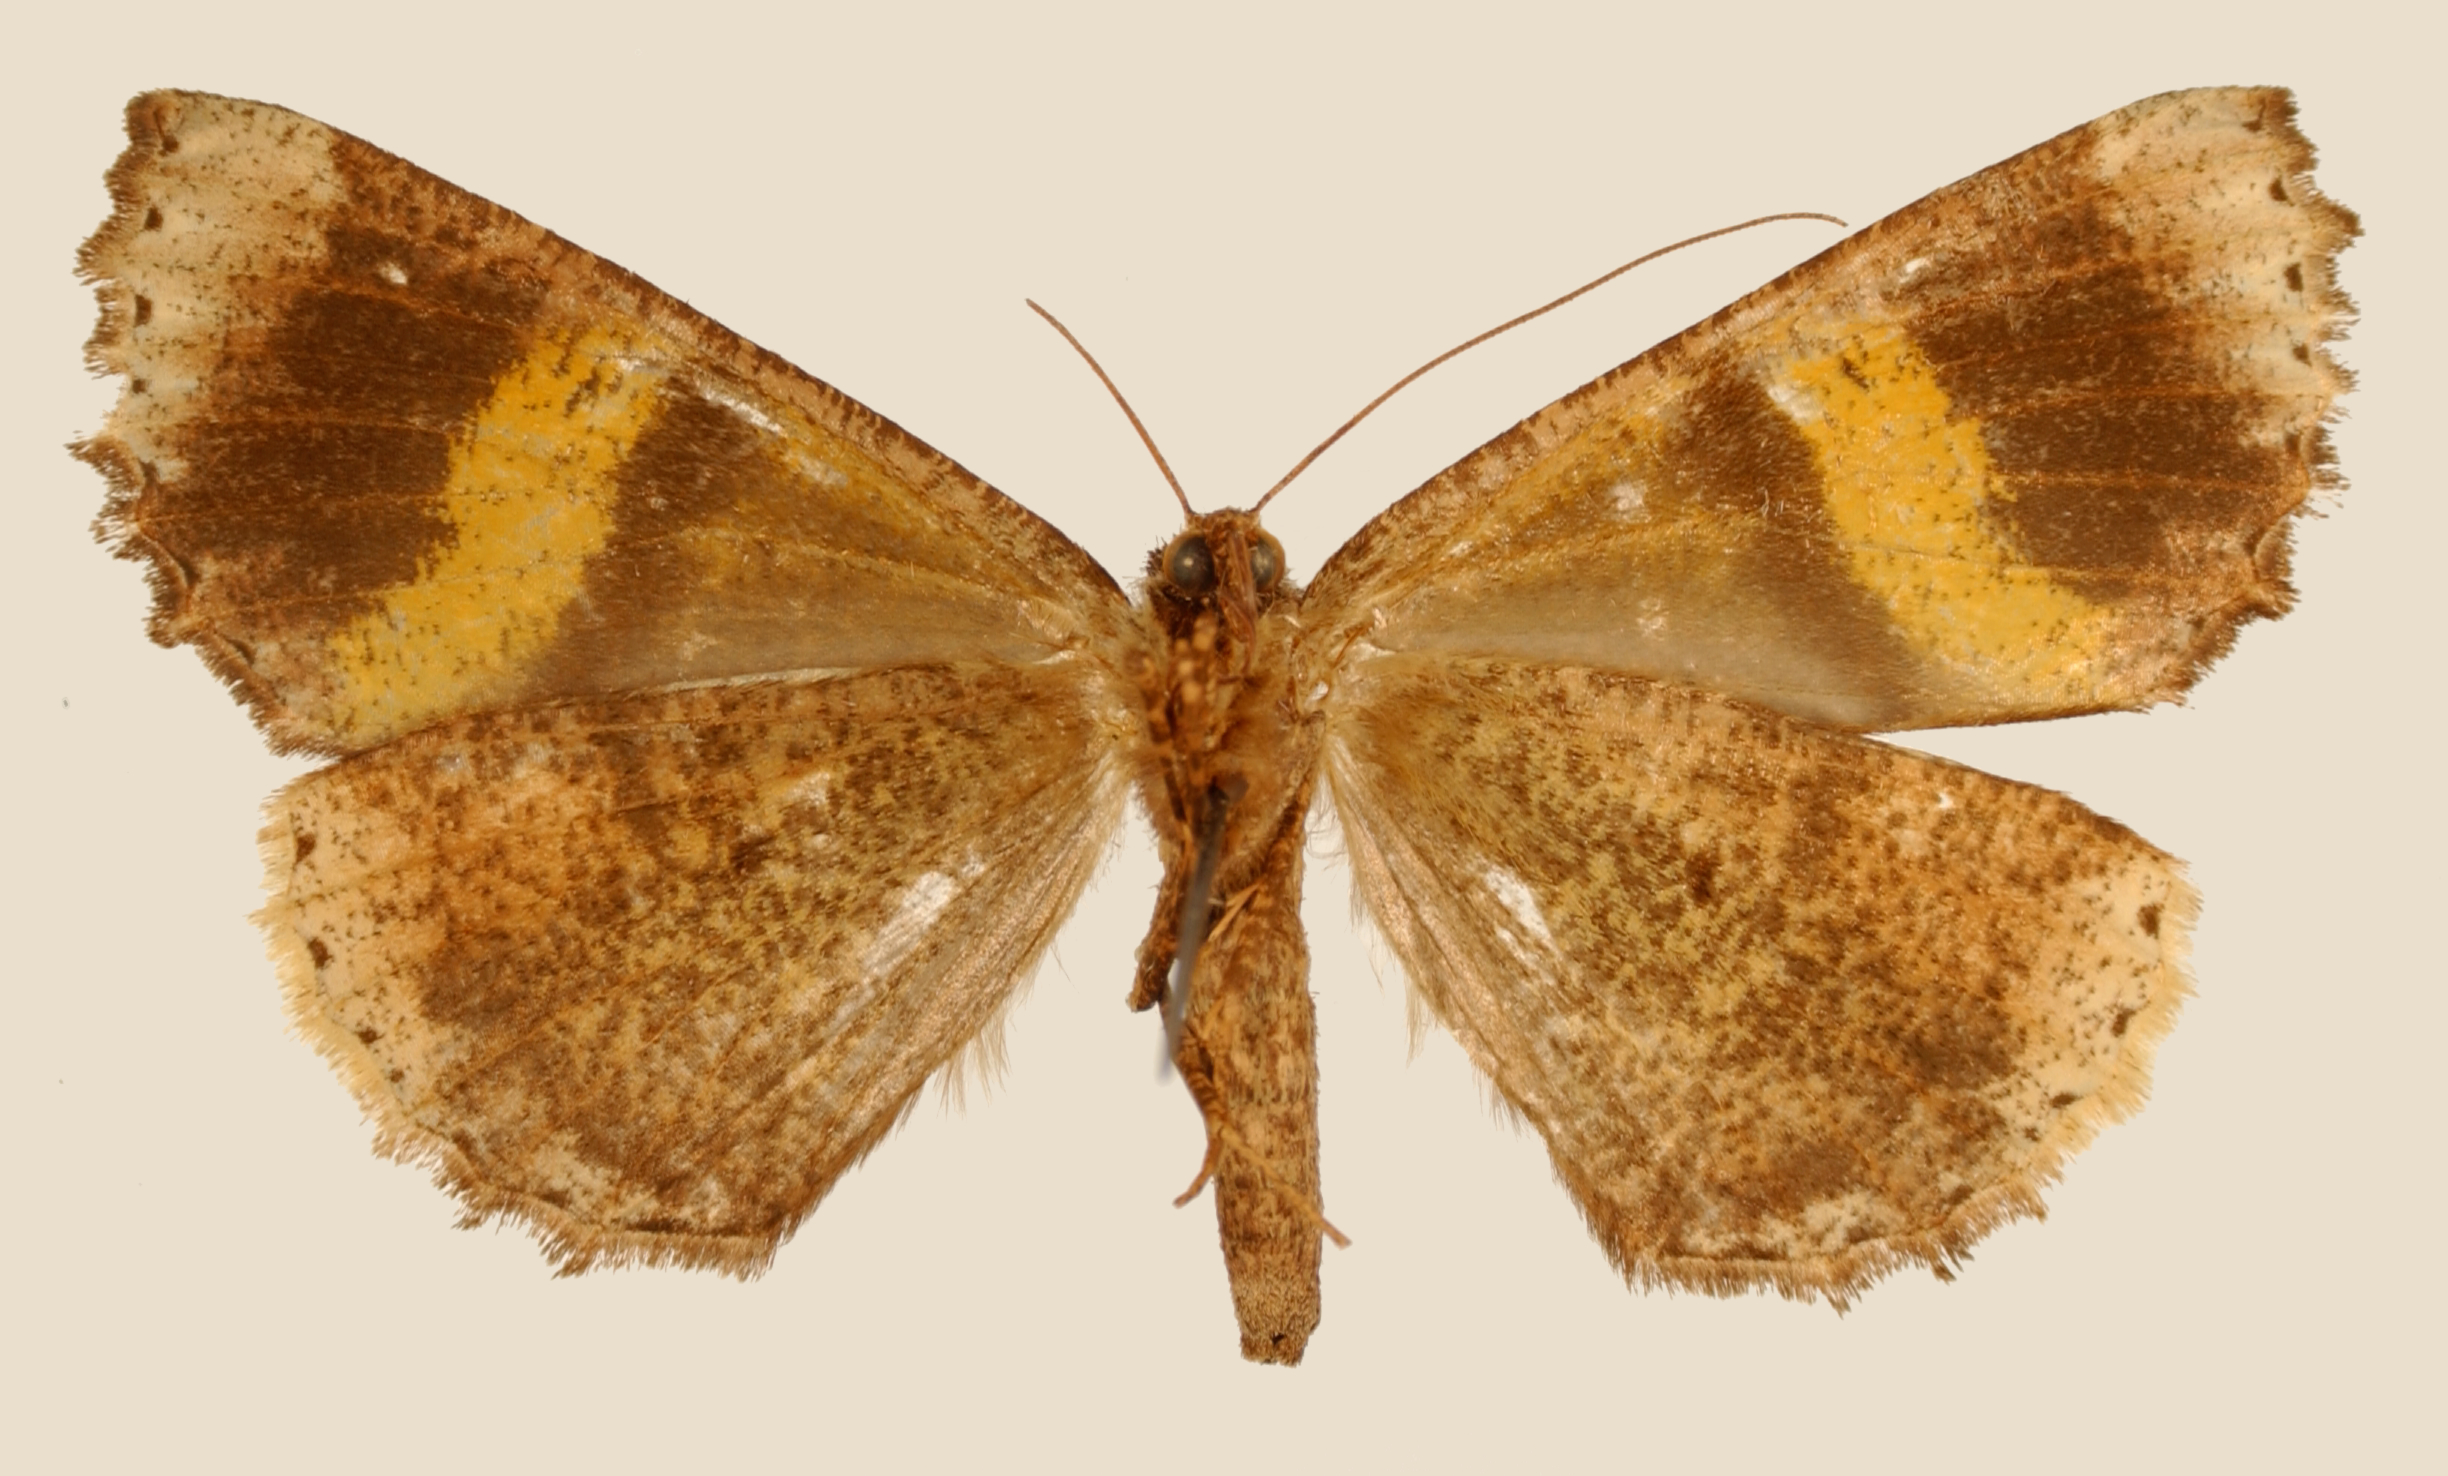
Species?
Ischnopteris ordinata
